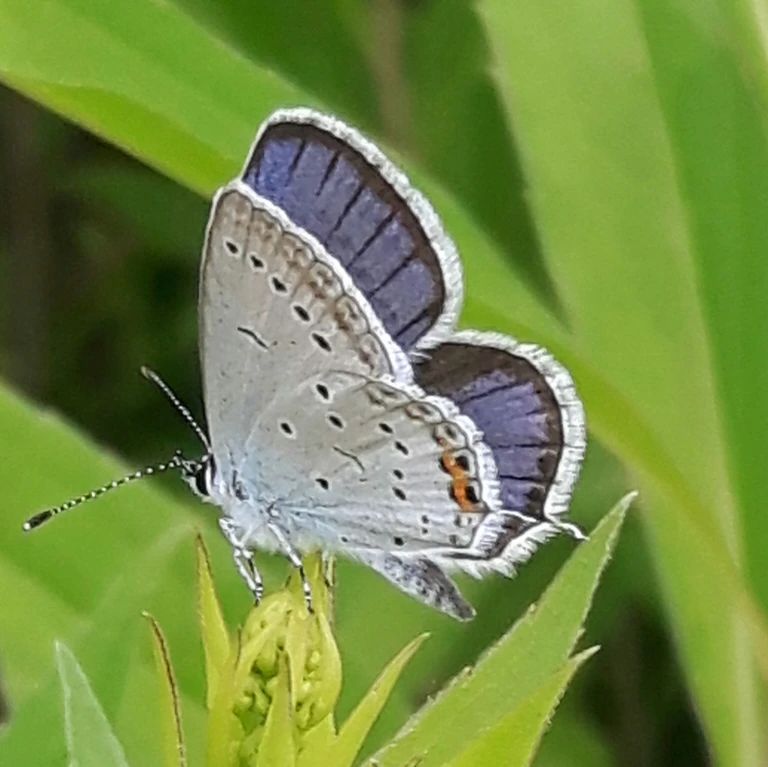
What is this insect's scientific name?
Cupido argiades (also Elkalyce argiades)
